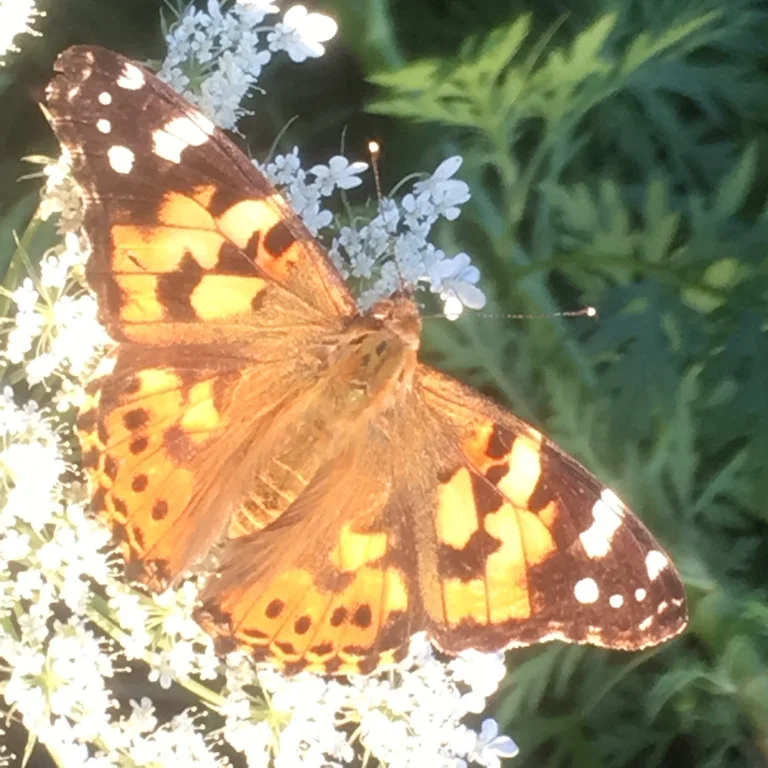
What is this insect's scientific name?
Vanessa cardui
